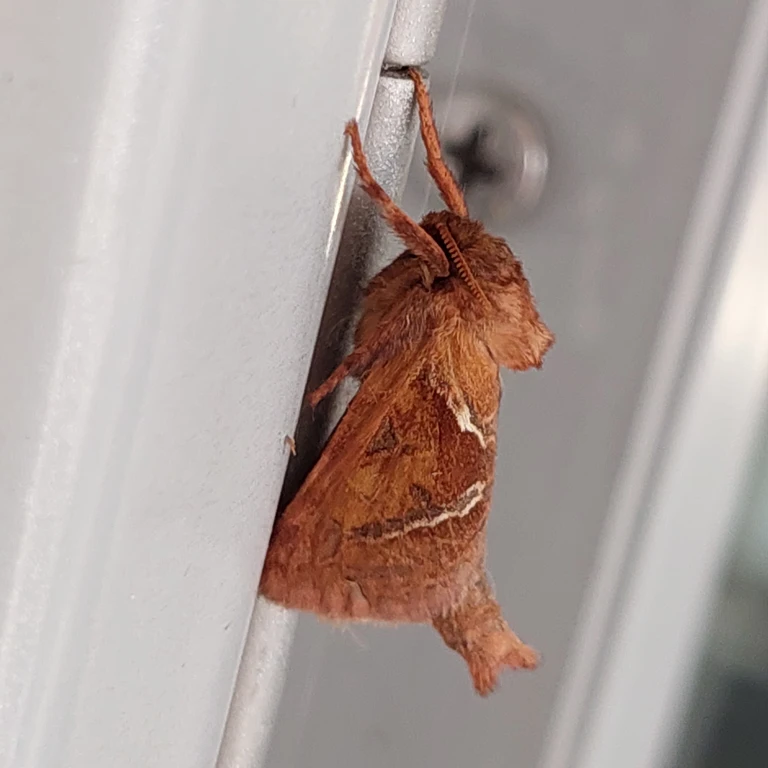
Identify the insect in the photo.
Triodia sylvina
